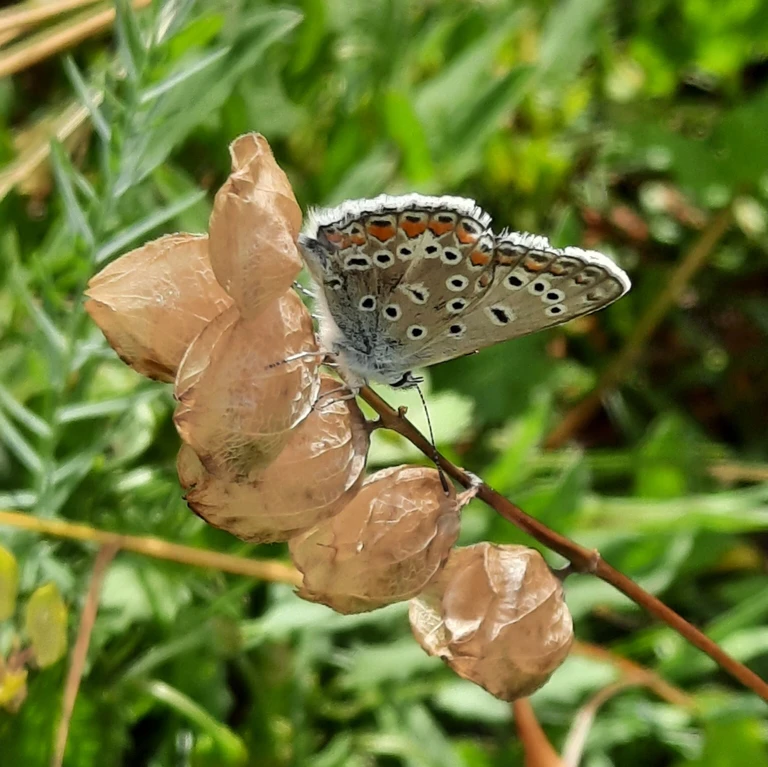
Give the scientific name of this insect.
Polyommatus icarus
